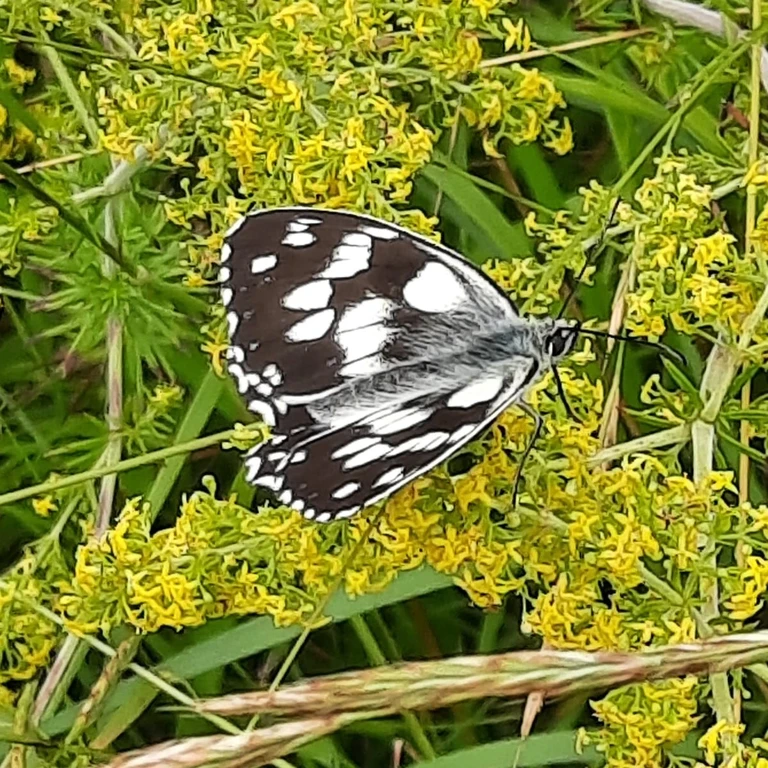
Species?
Melanargia galathea
